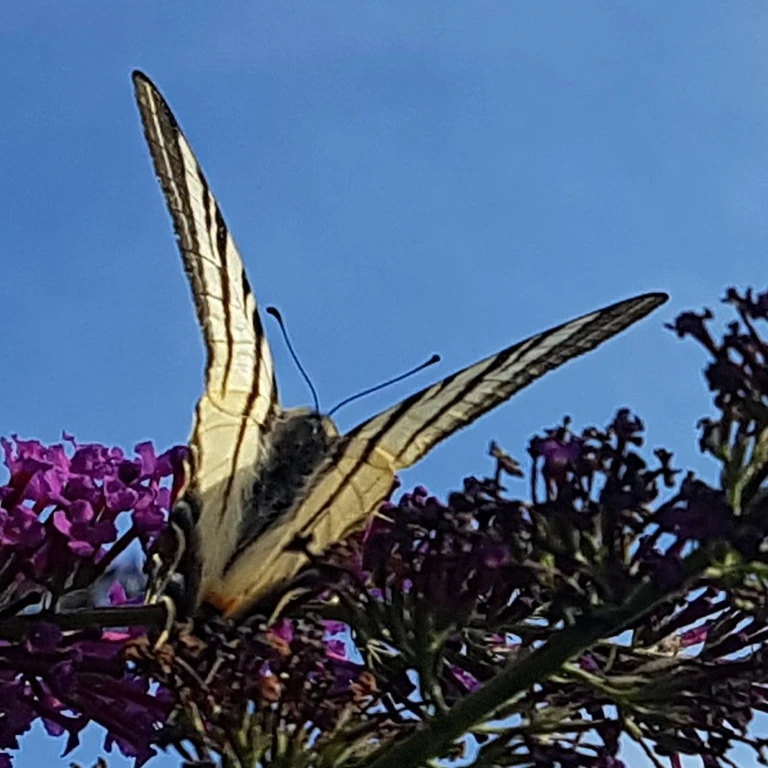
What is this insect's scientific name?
Iphiclides podalirius
